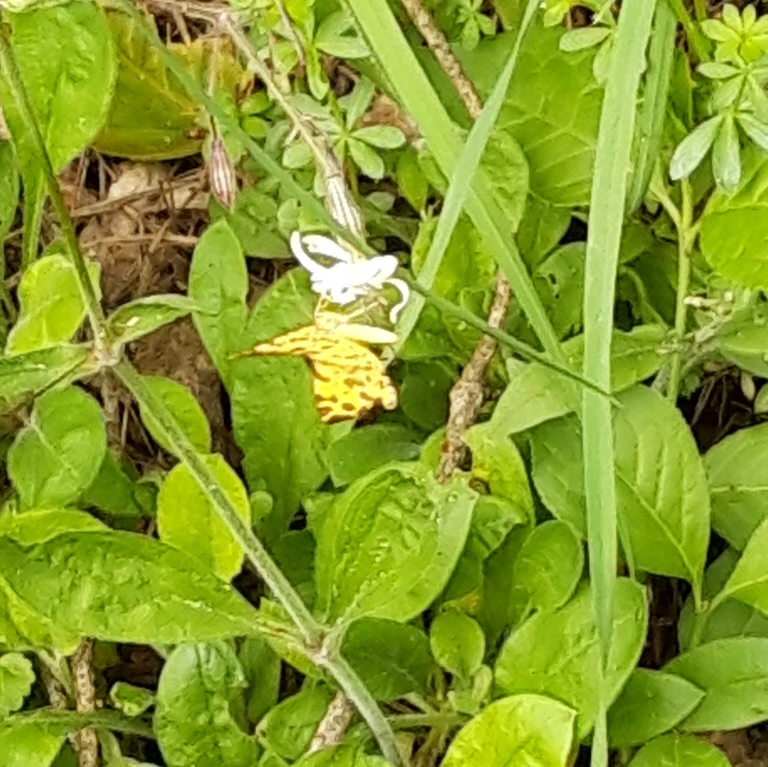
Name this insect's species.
Pseudopanthera macularia
